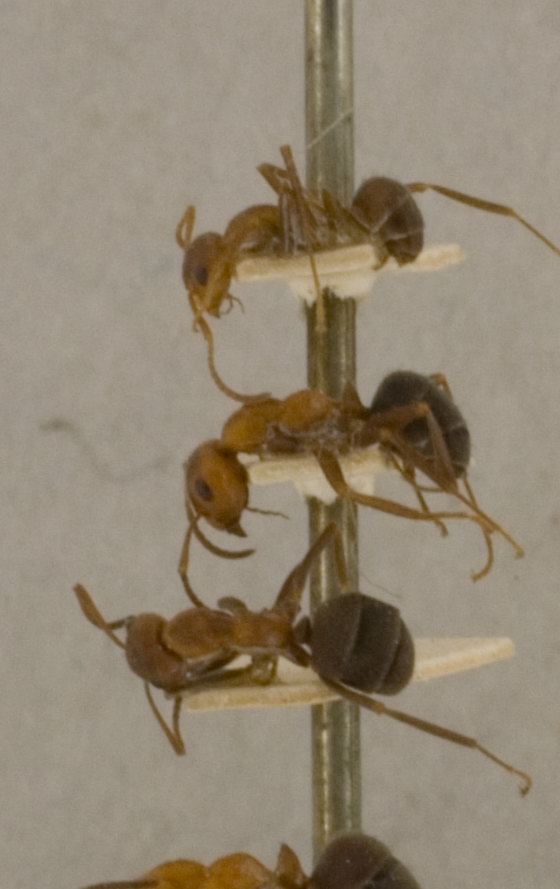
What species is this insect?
Formica impexa
